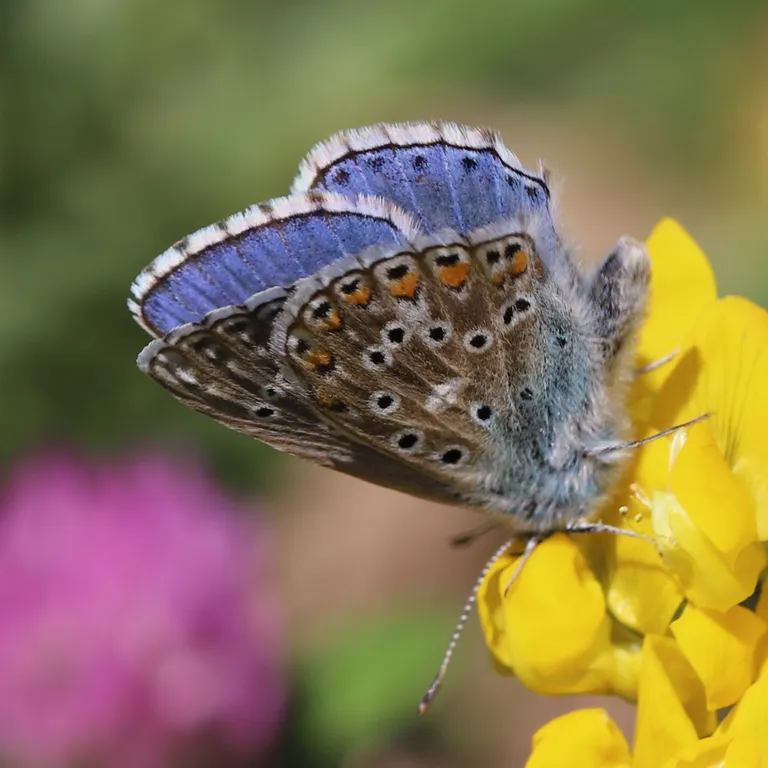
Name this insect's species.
Lysandra bellargus
